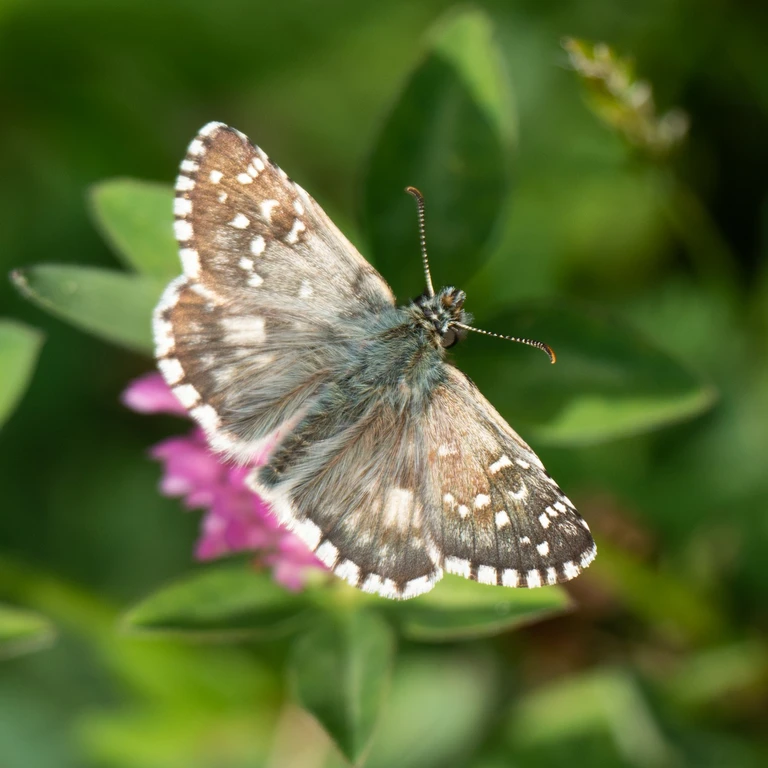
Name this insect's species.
Pyrgus armoricanus
